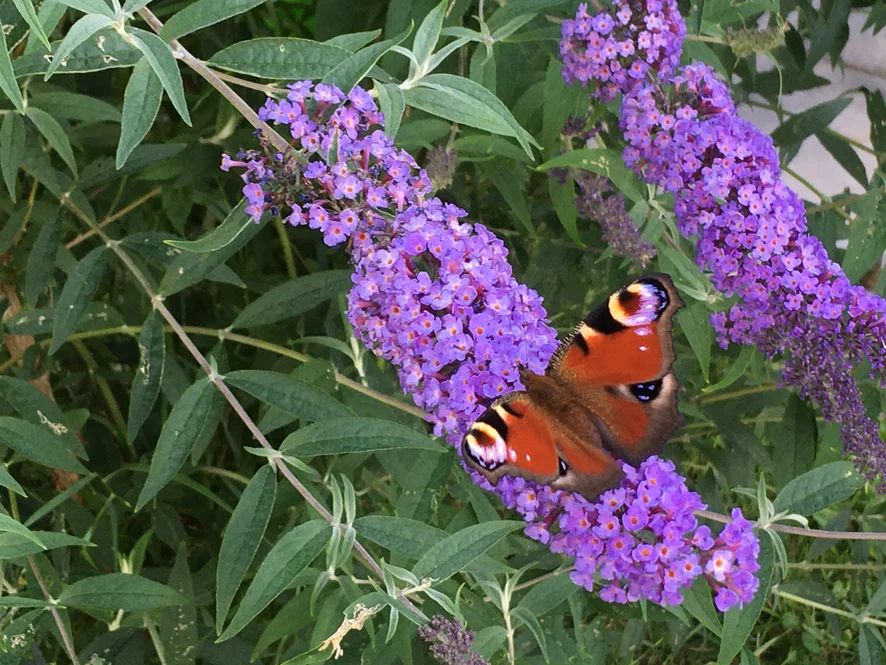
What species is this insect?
Aglais io
